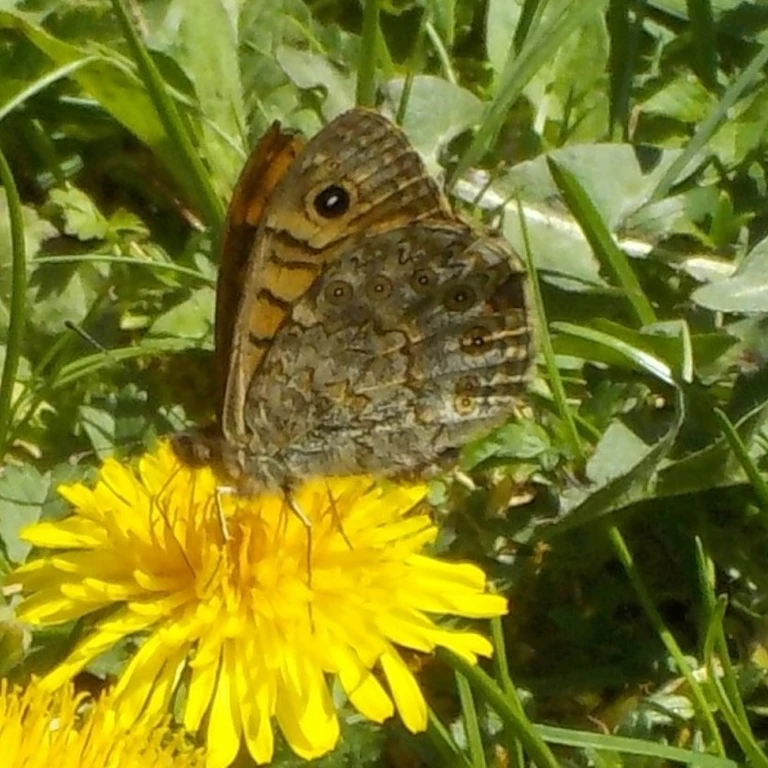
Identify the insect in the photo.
Lasiommata megera (also Pararge megera)
